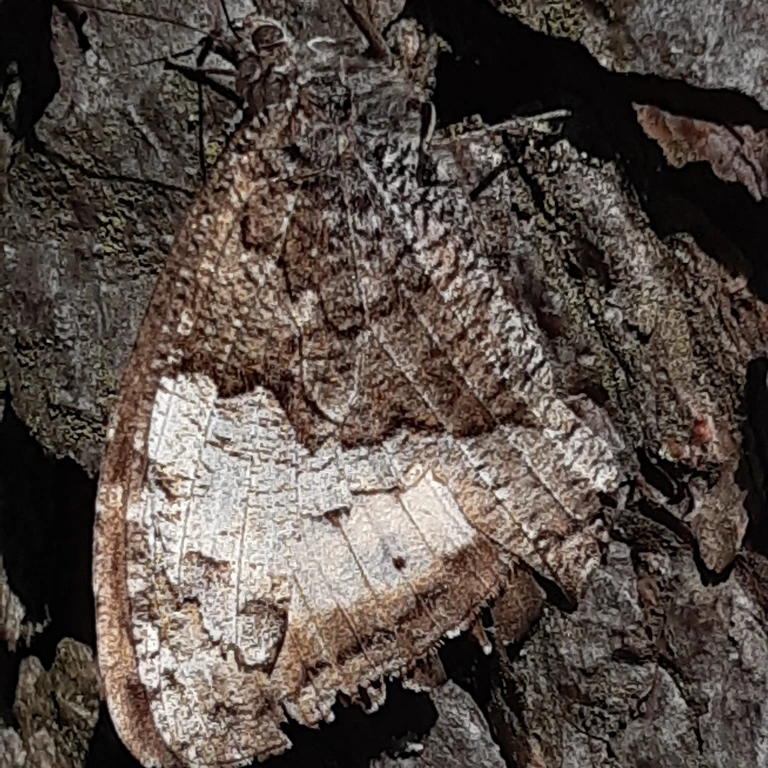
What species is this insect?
Hipparchia fagi
